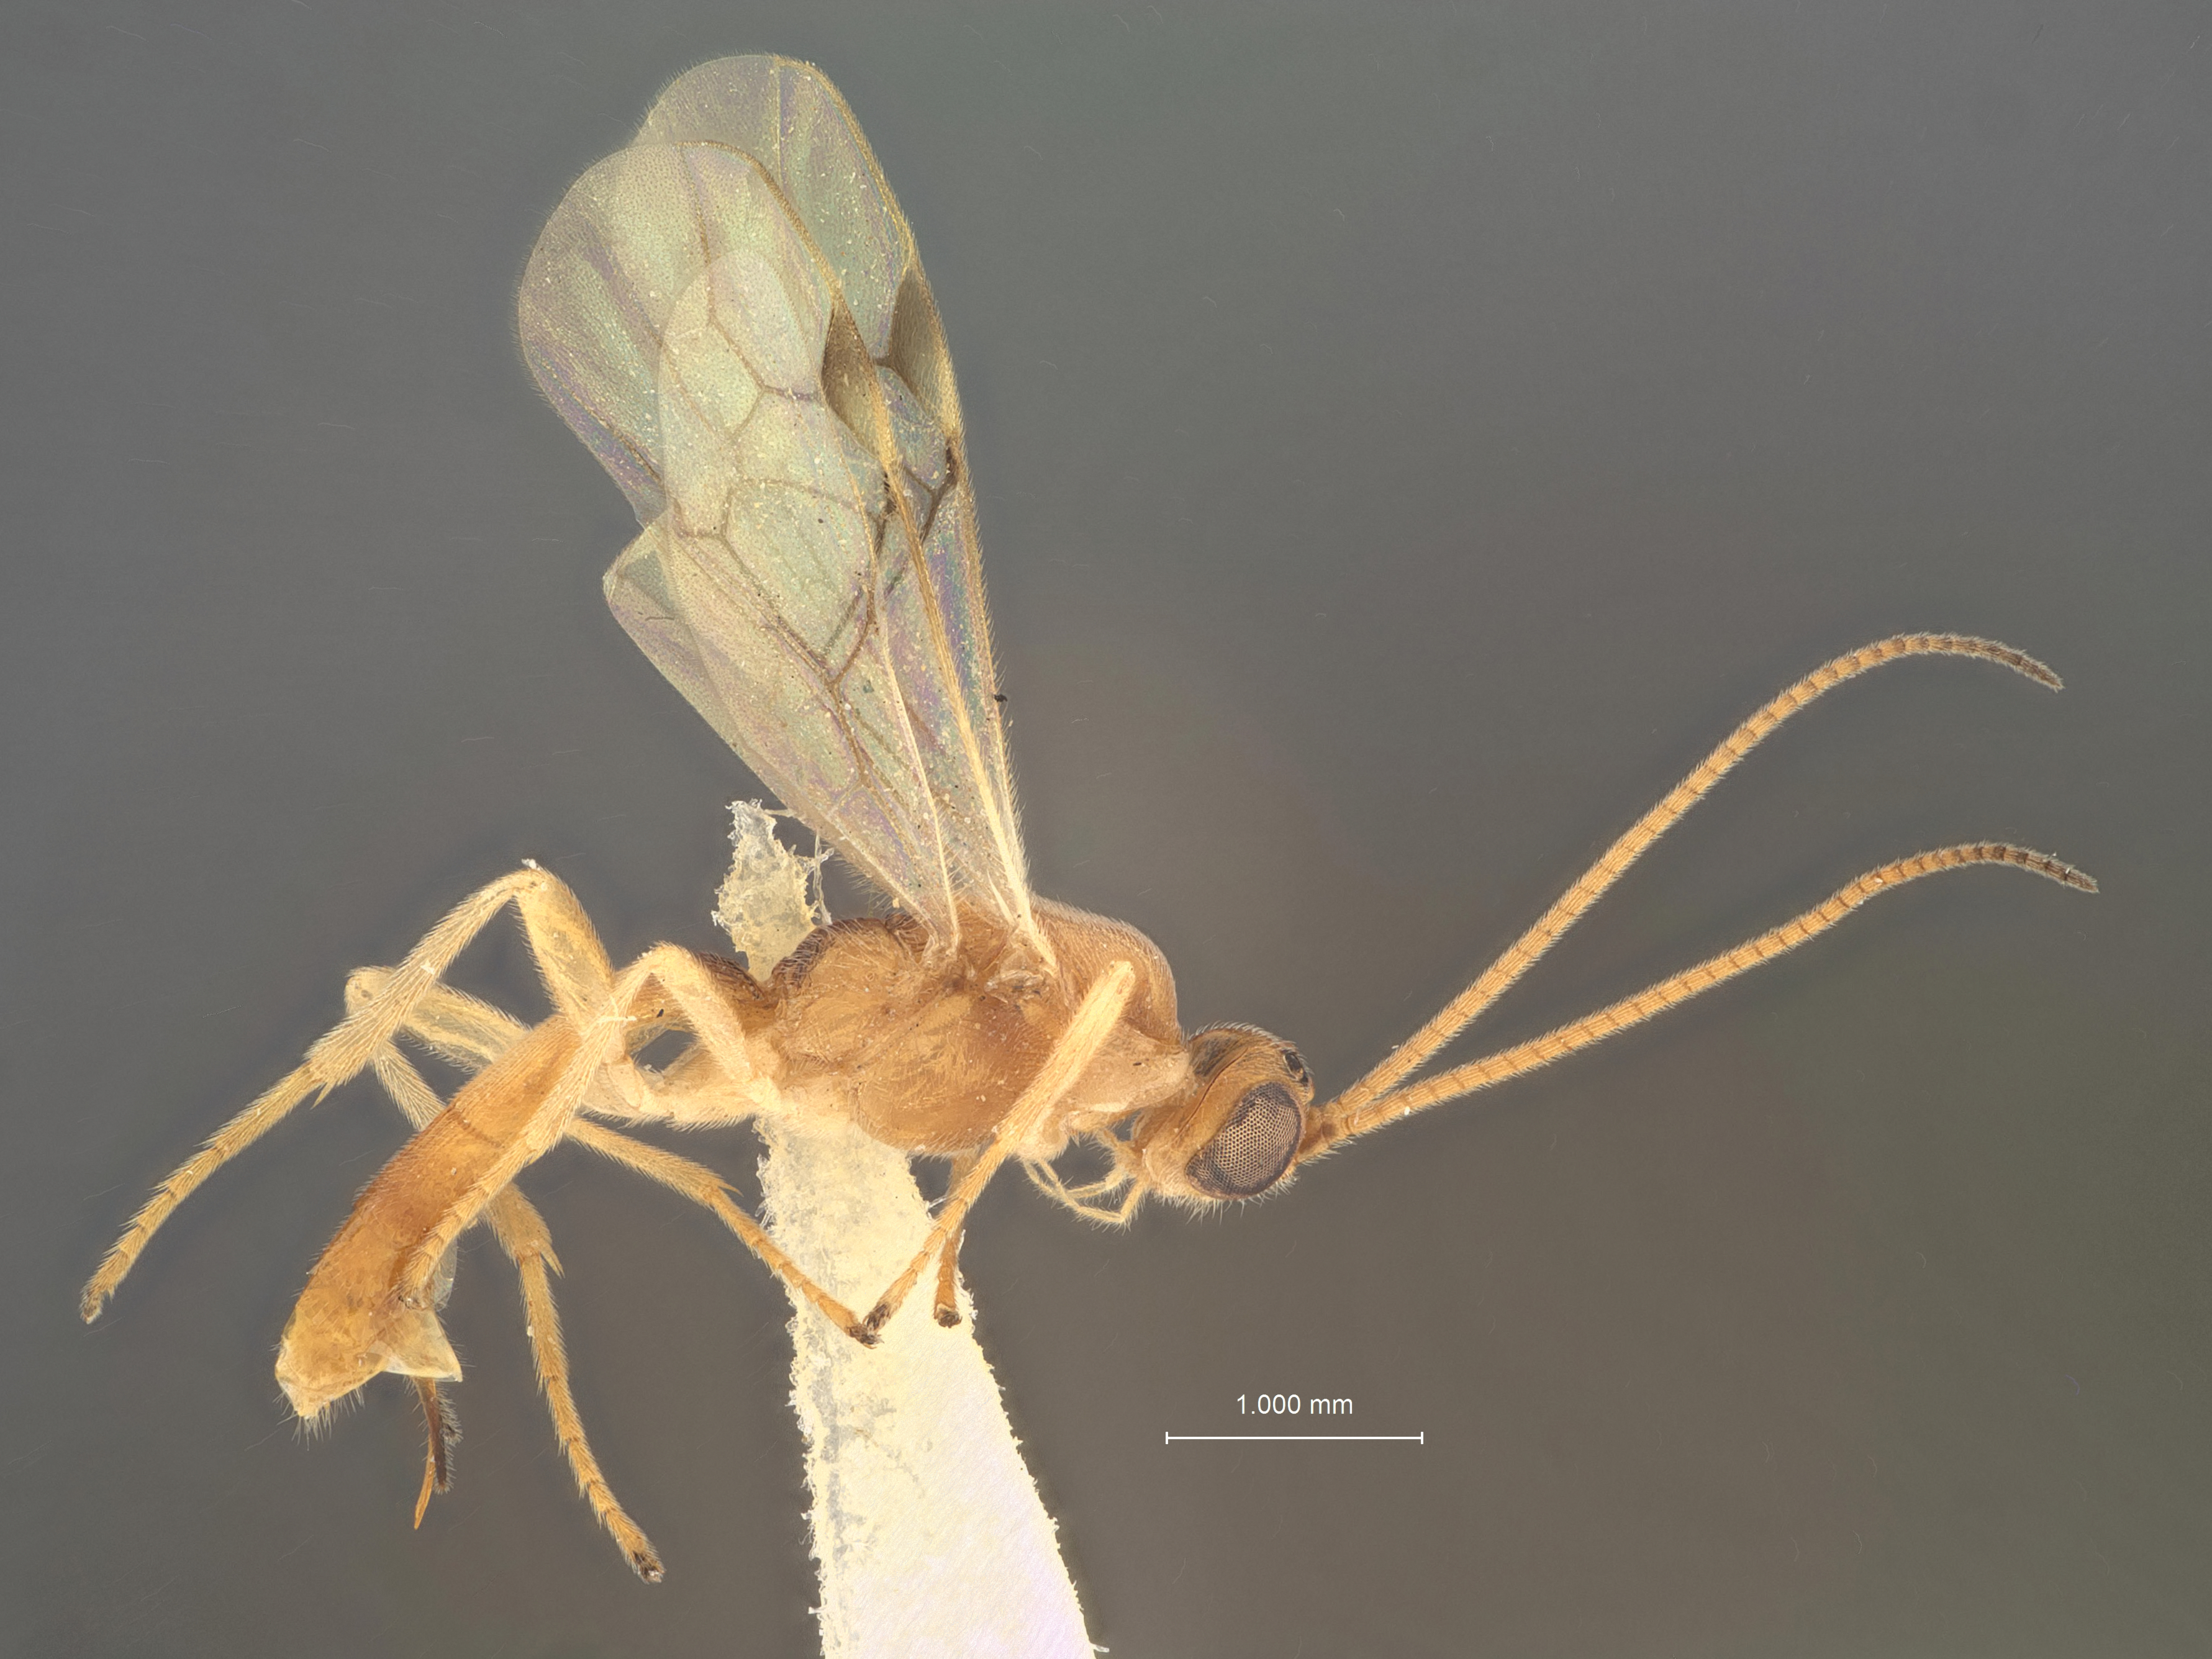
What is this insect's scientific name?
Petalodes gossypiellae
